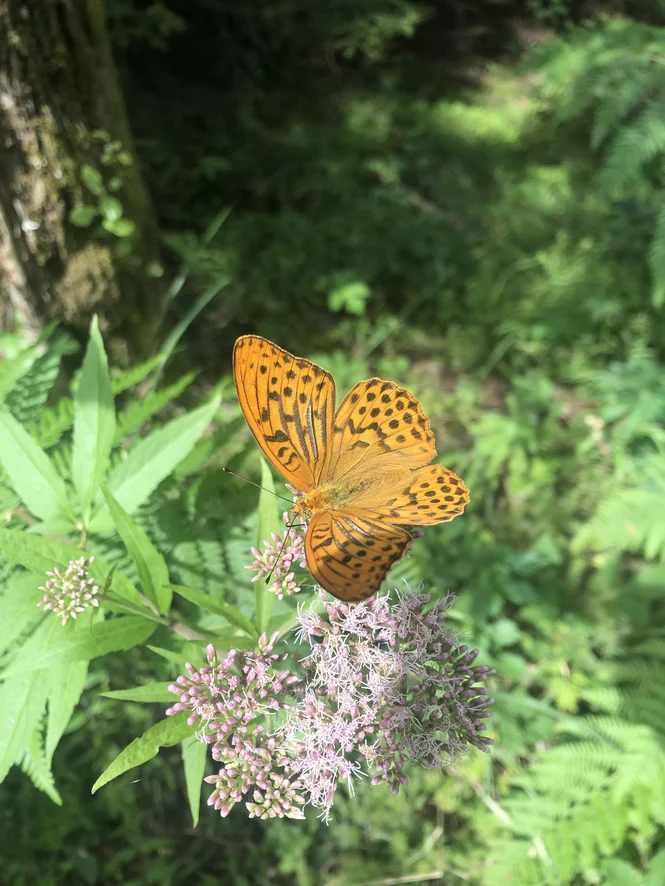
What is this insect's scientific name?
Argynnis paphia
